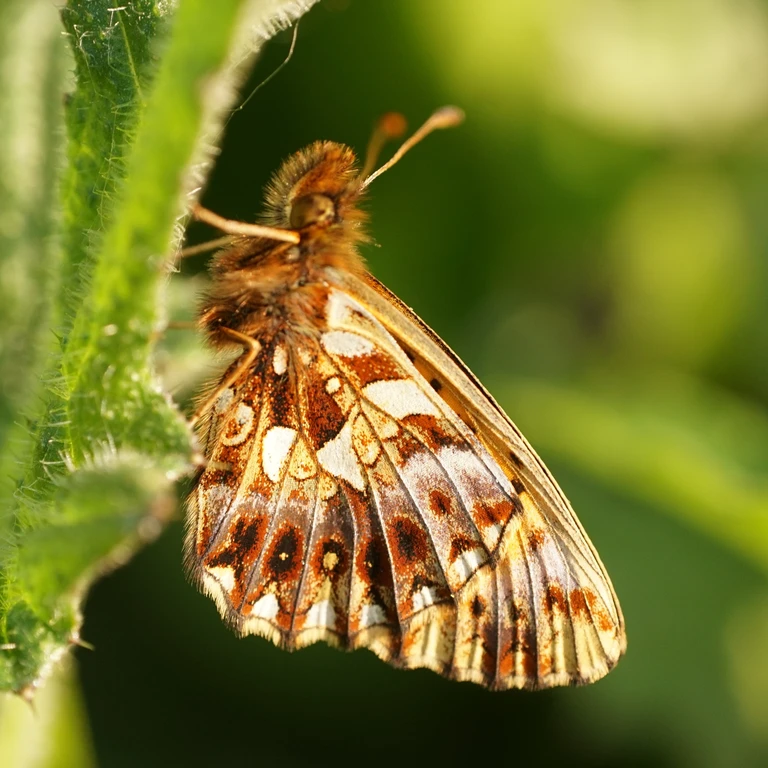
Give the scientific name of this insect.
Boloria dia
